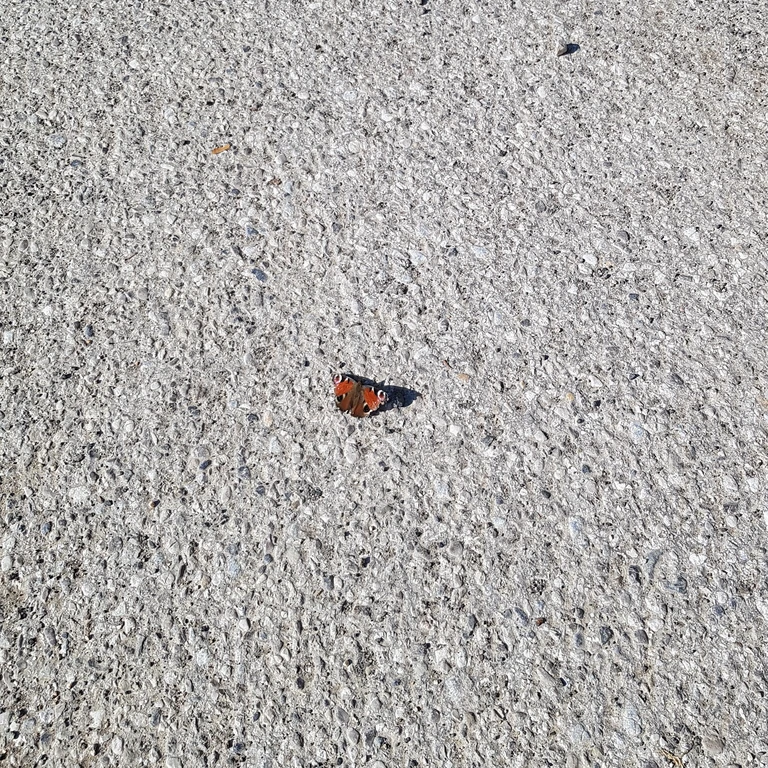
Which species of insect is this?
Aglais io
